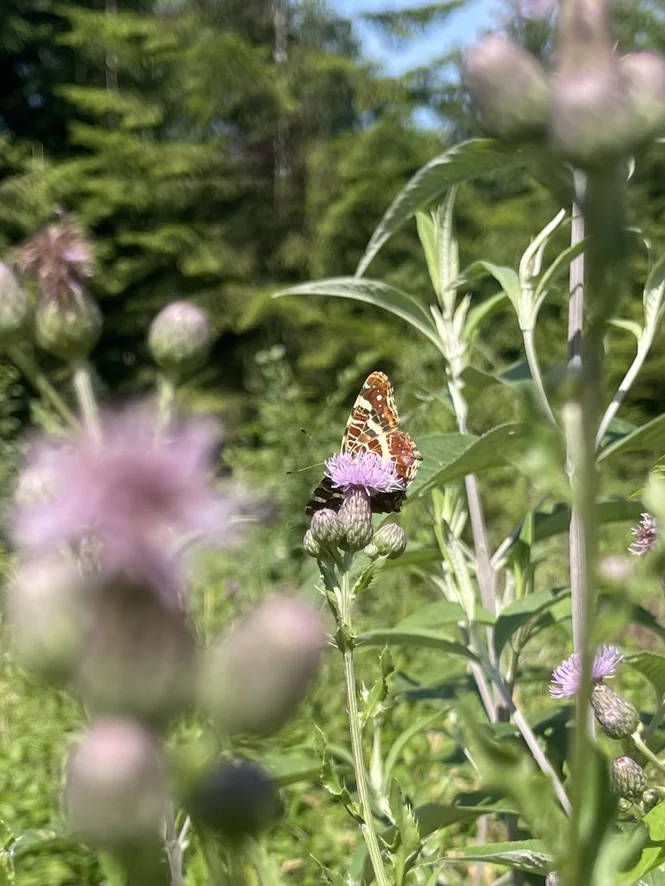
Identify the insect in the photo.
Araschnia levana
